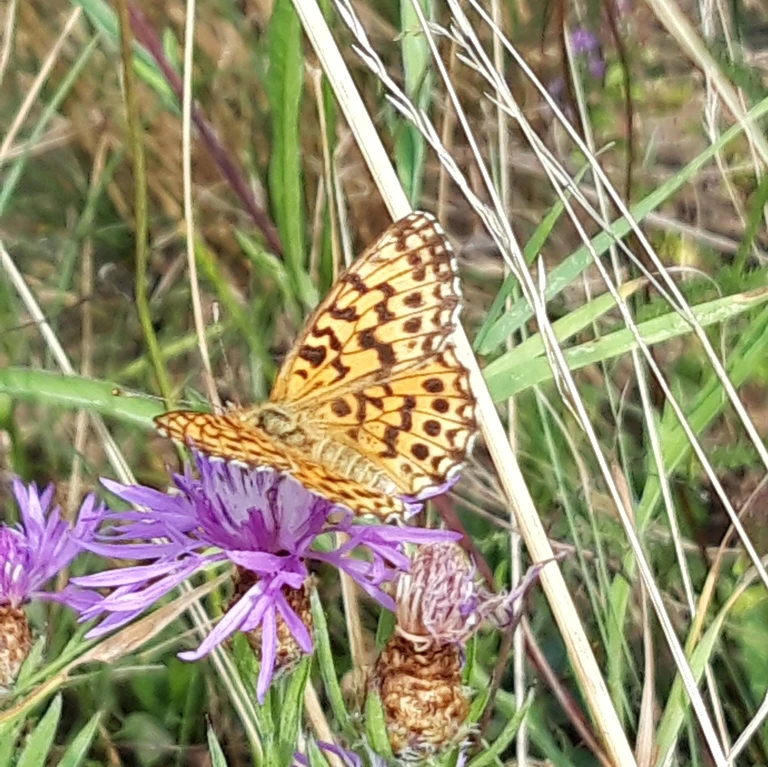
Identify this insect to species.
Boloria dia
